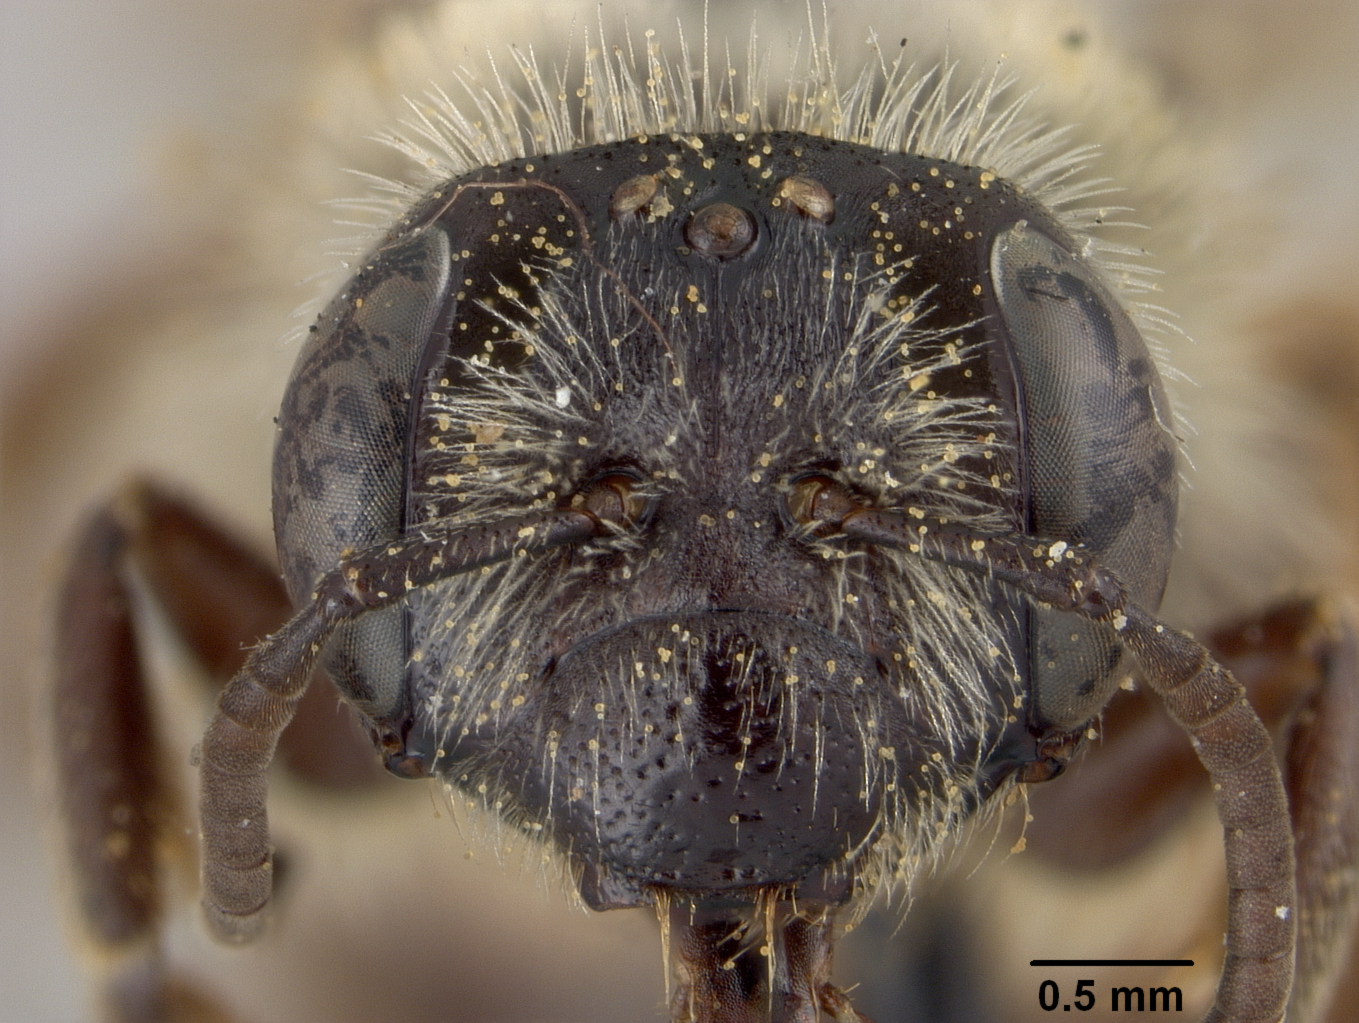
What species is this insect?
Andrena recta
